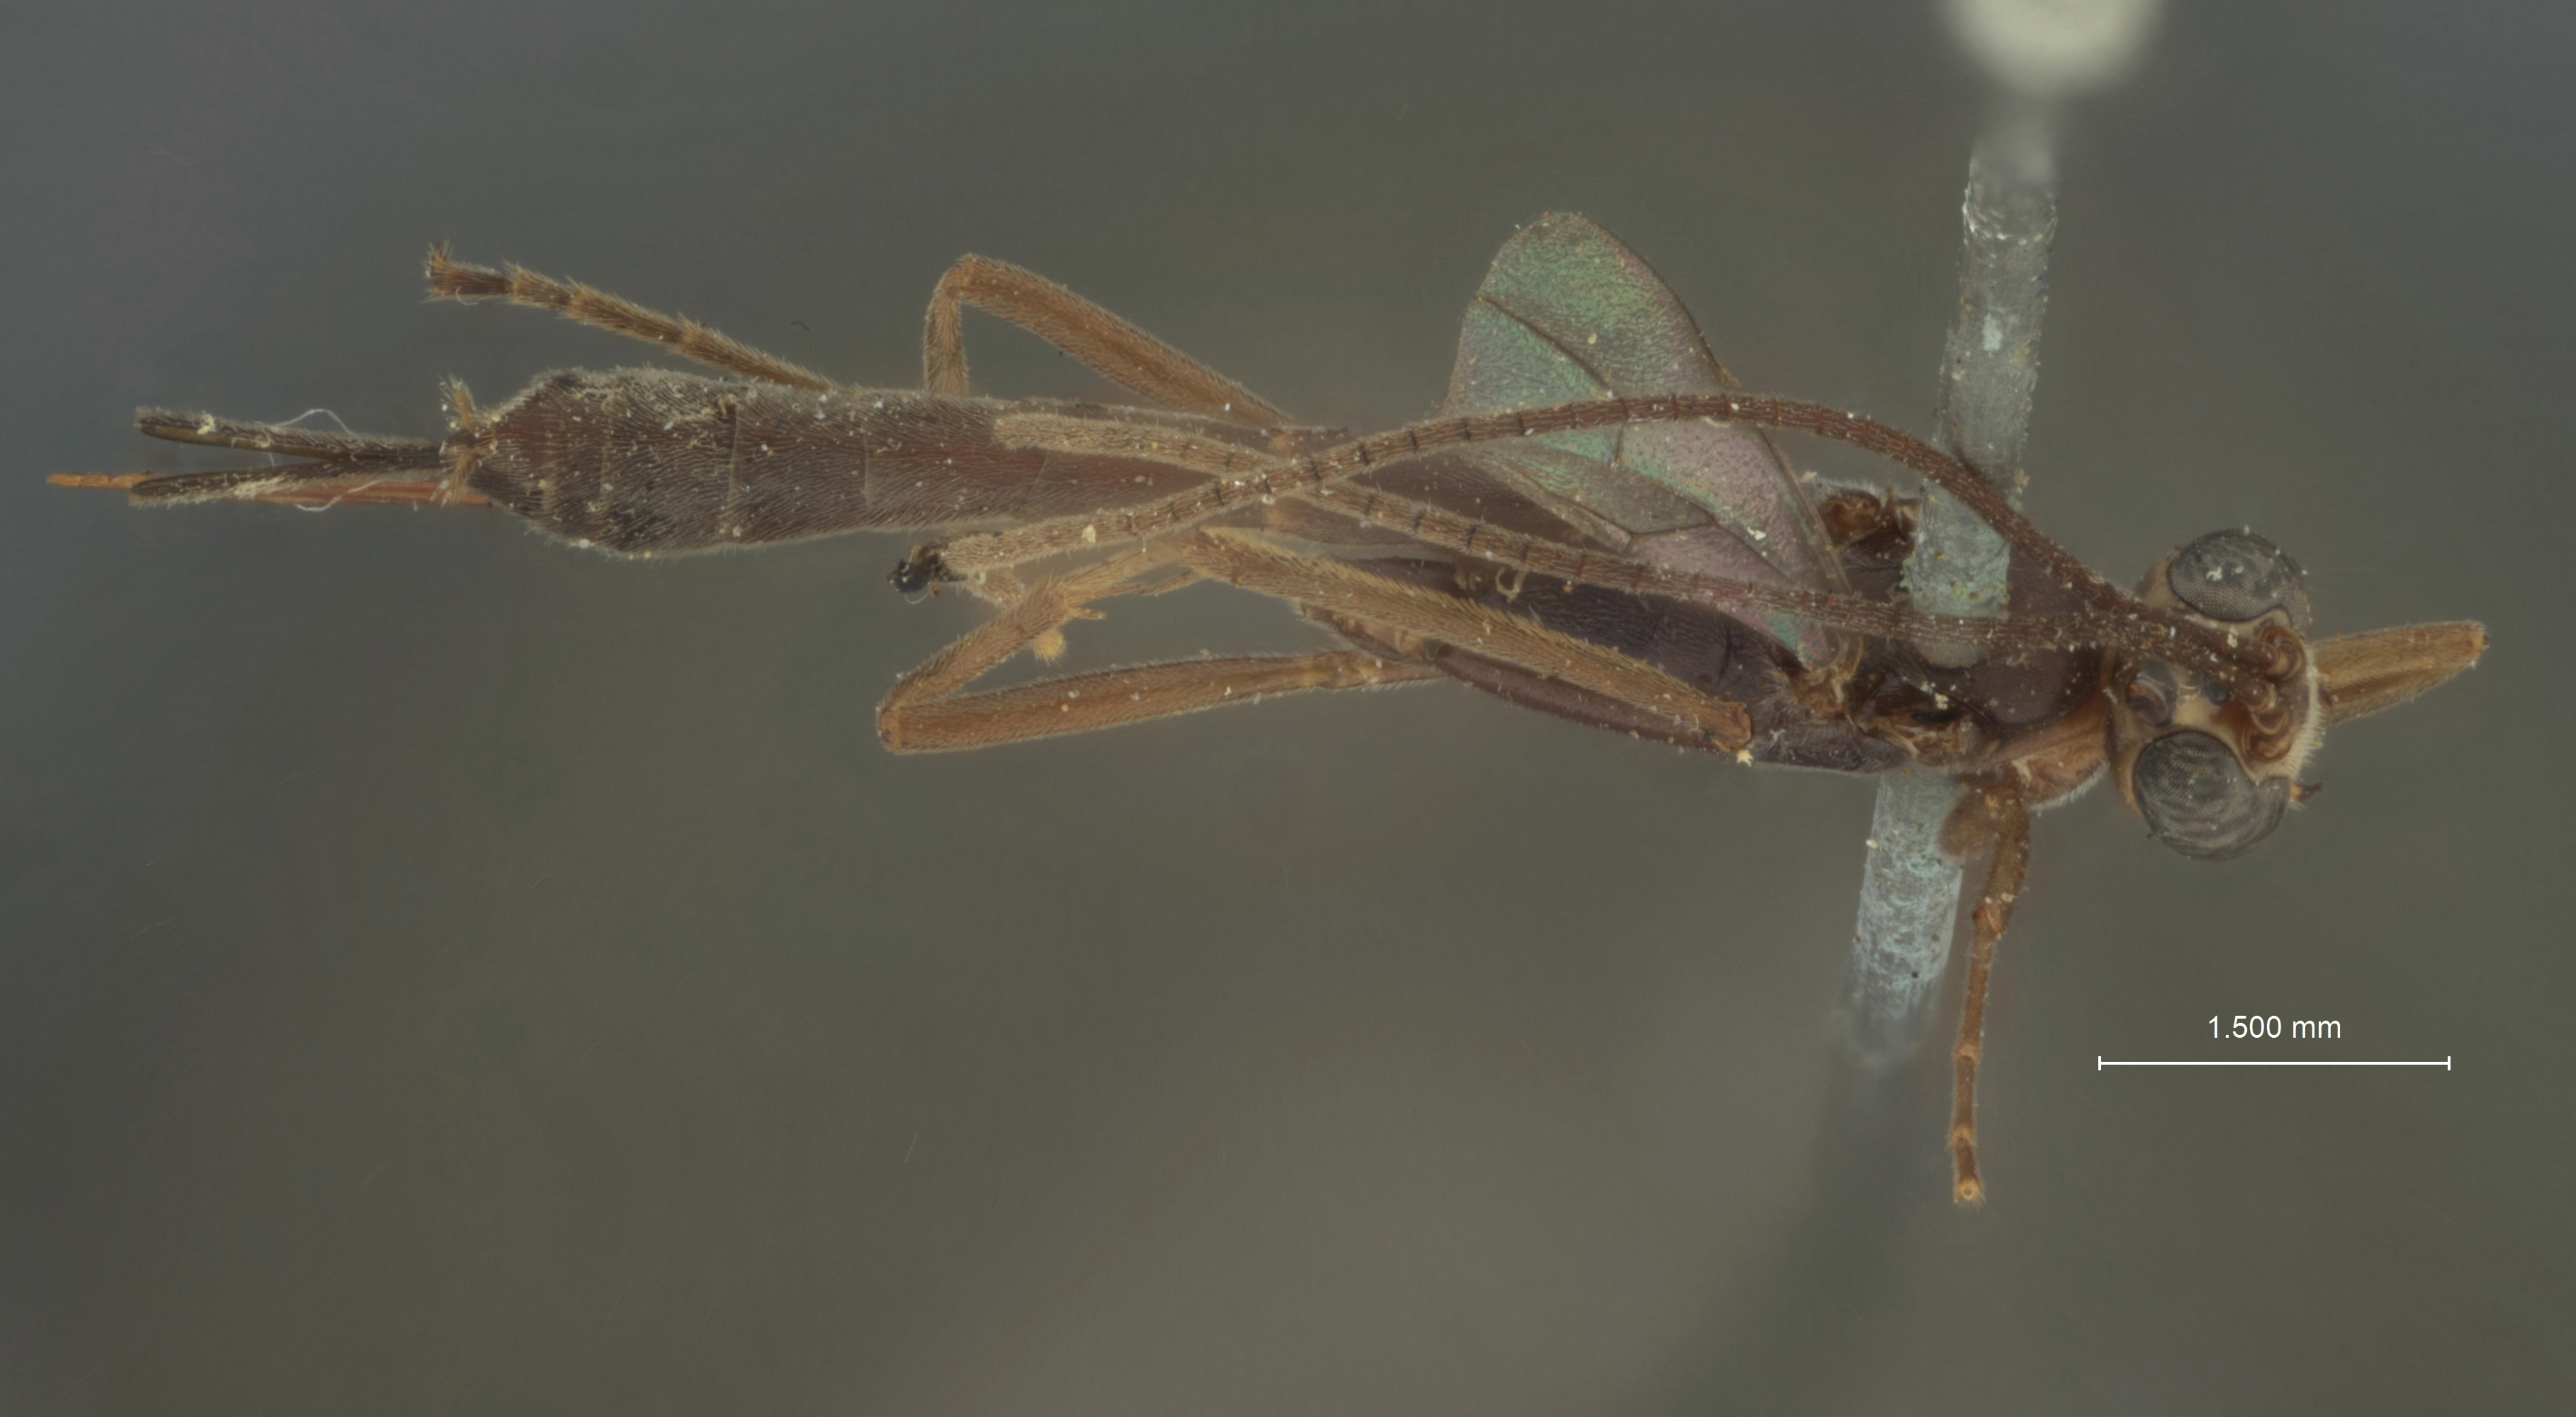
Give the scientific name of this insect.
Pleuroneurophion hawaiiensis
